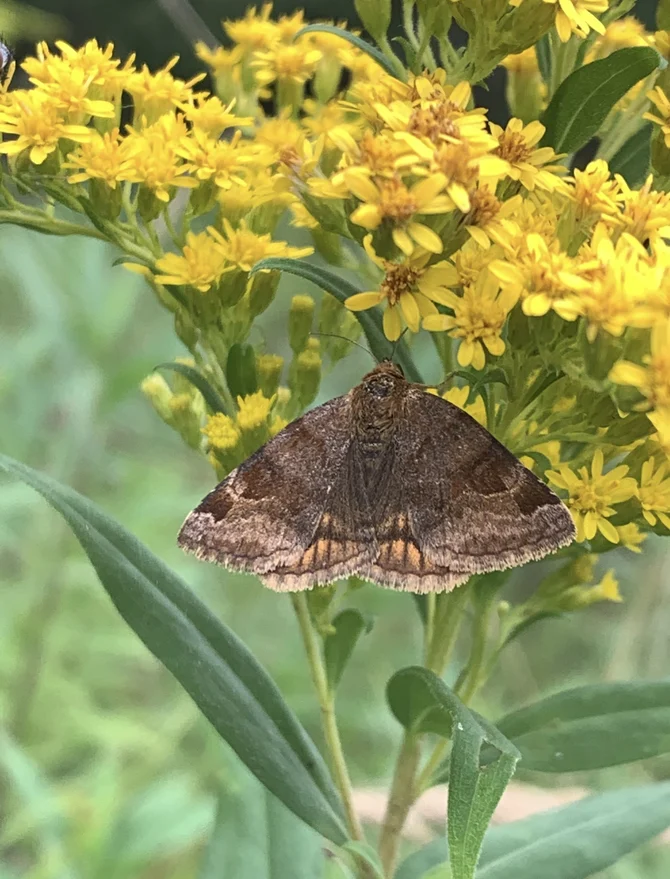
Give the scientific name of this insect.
Euclidia glyphica
